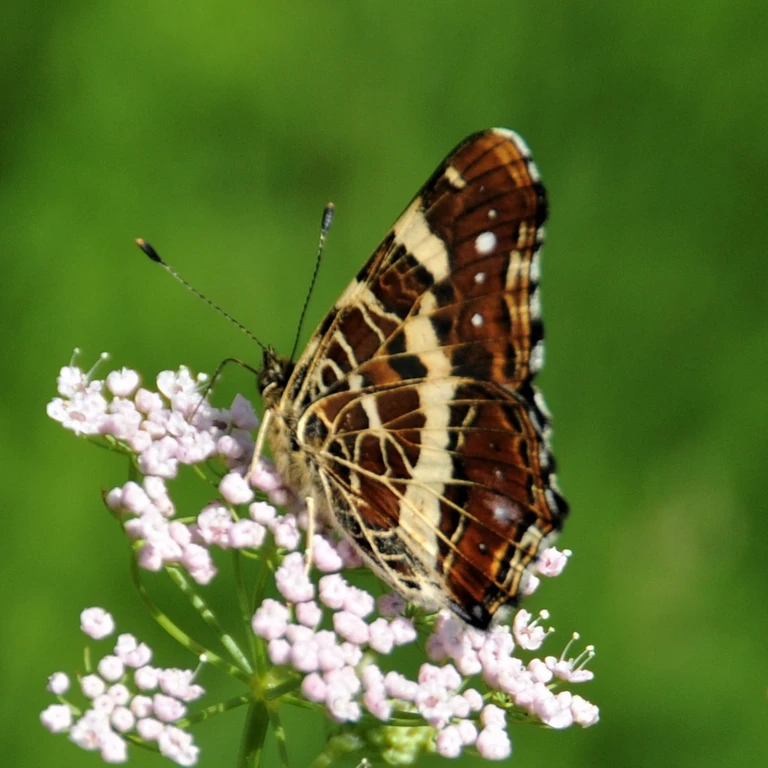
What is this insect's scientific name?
Araschnia levana
